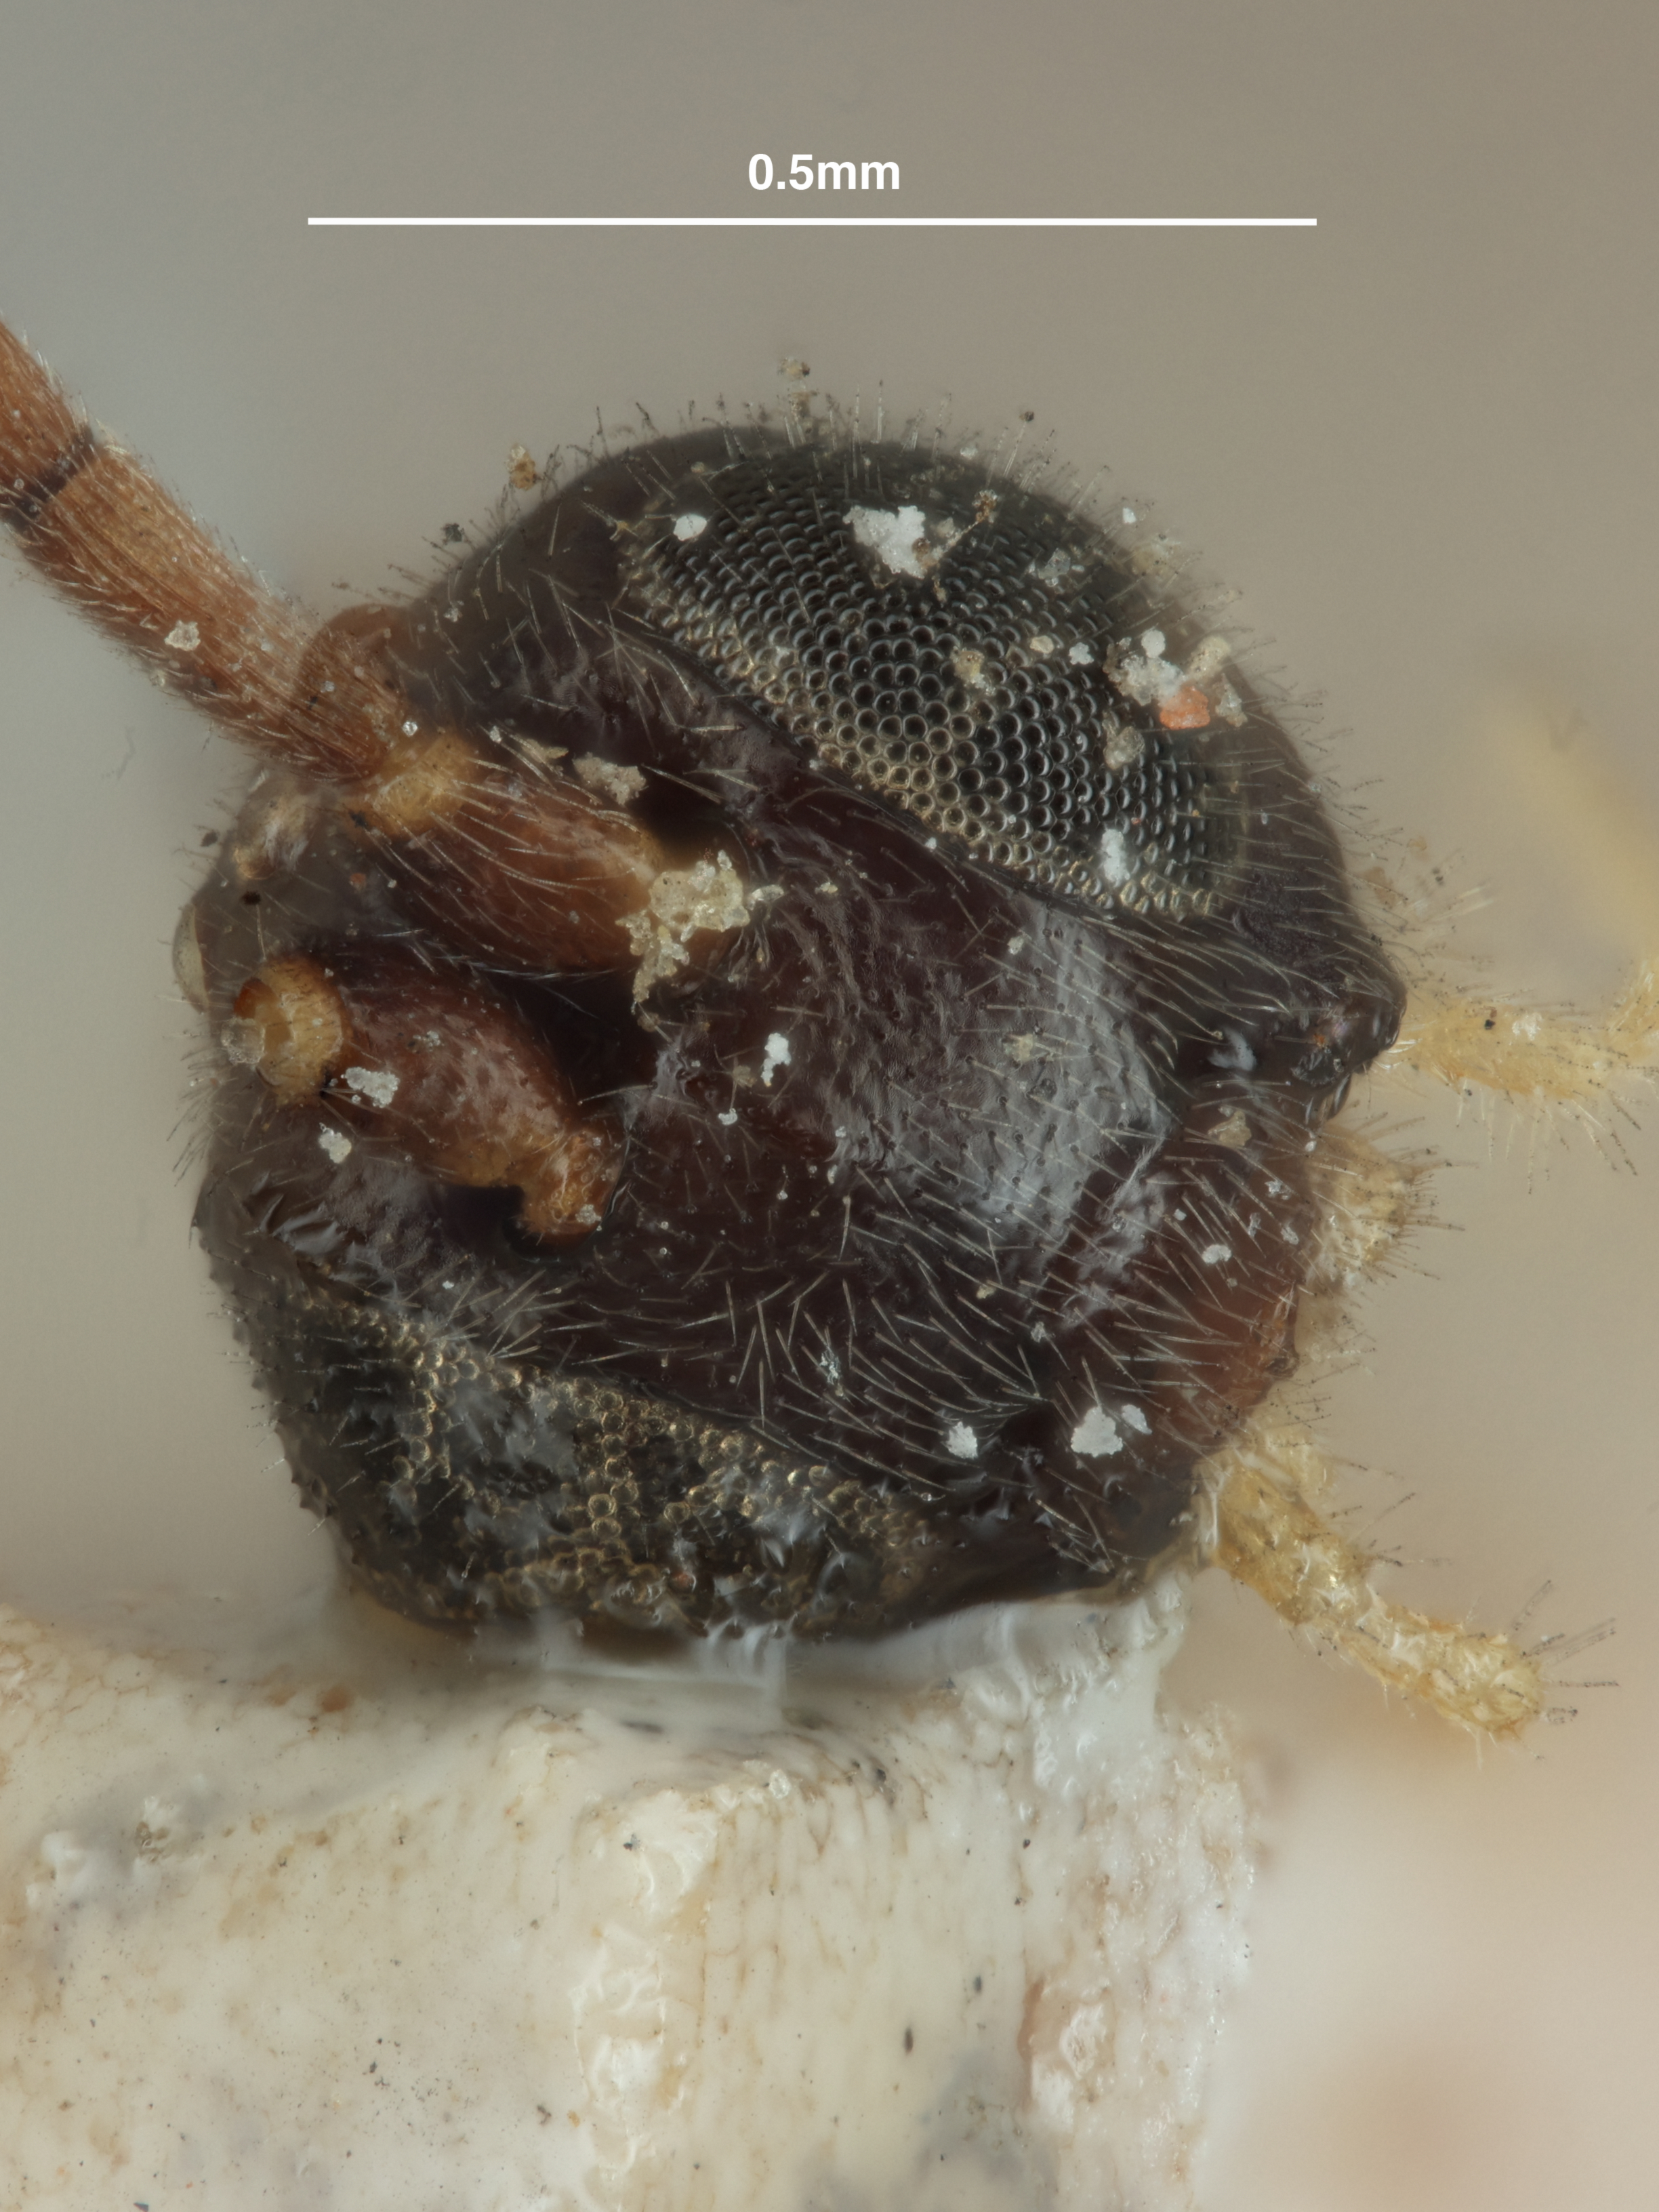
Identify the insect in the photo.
Apanteles acronyctae
